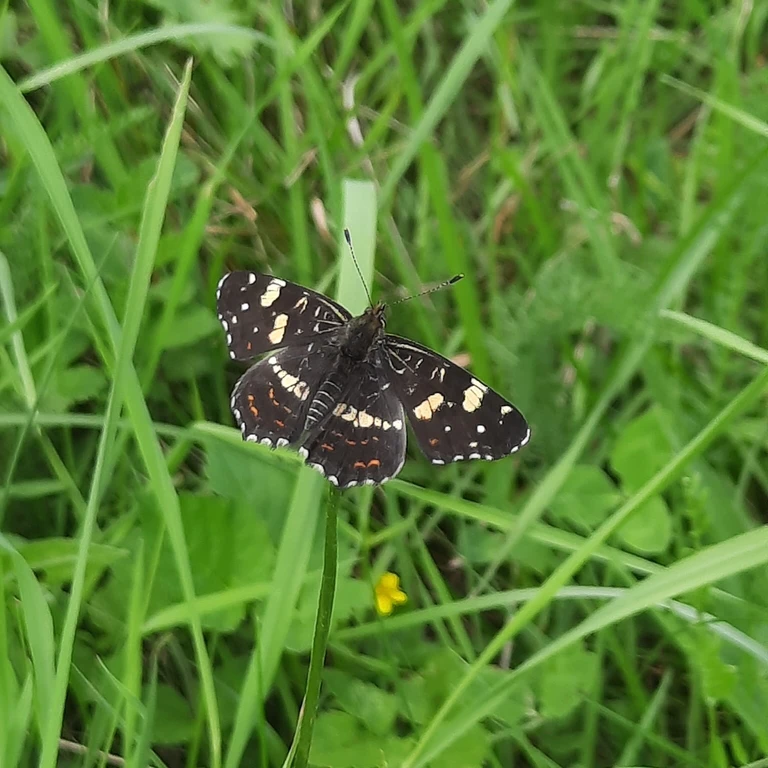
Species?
Araschnia levana
